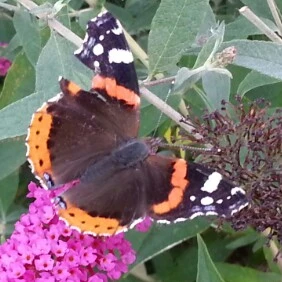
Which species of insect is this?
Vanessa atalanta
